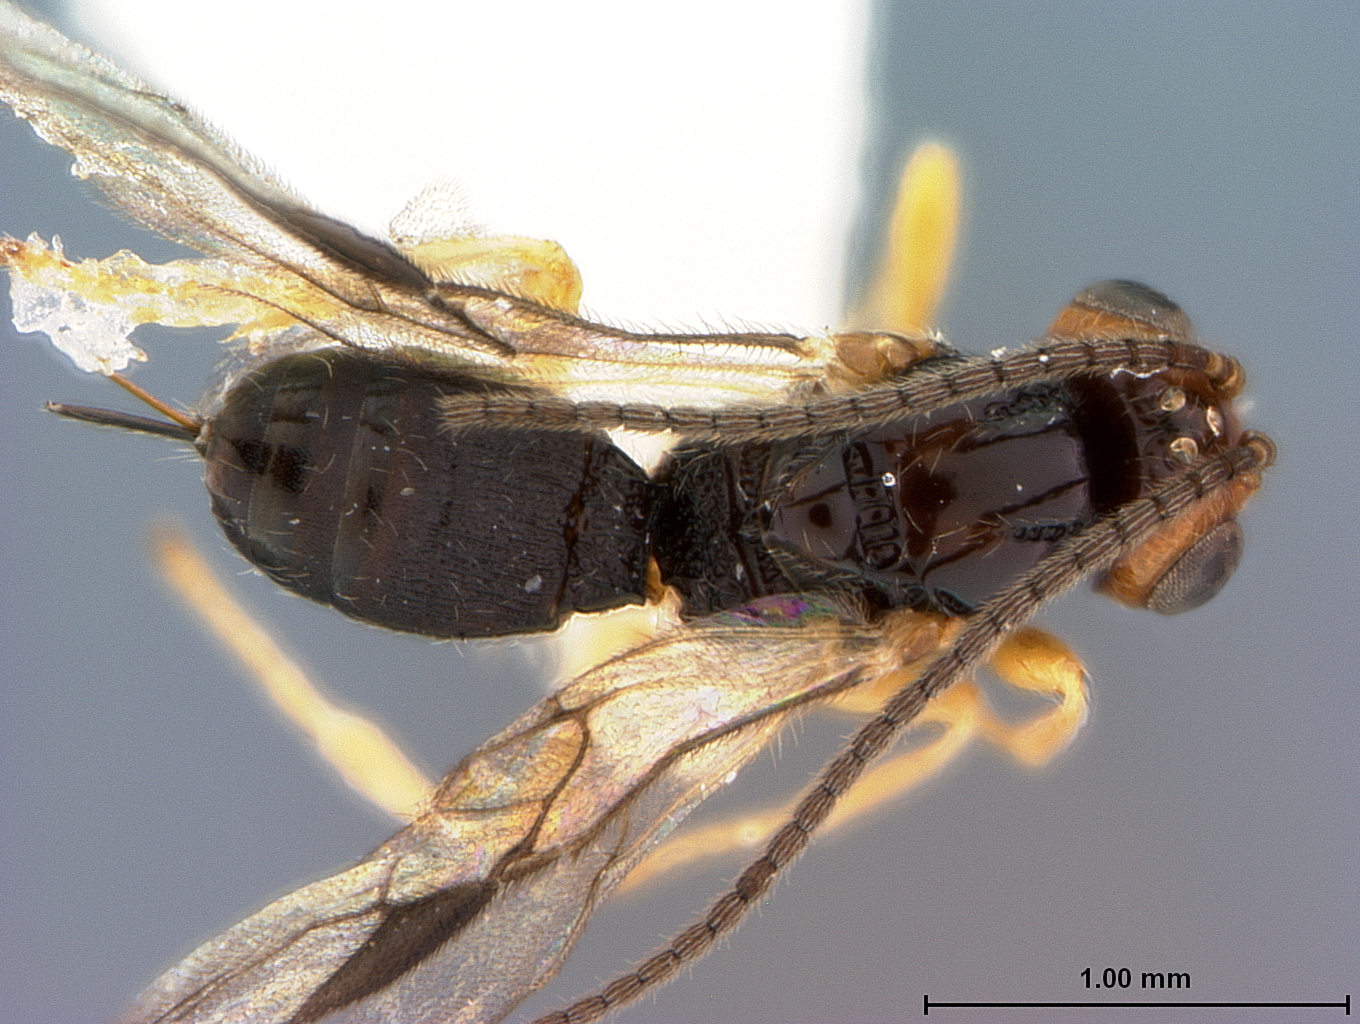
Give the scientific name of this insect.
Opius srilankensis
